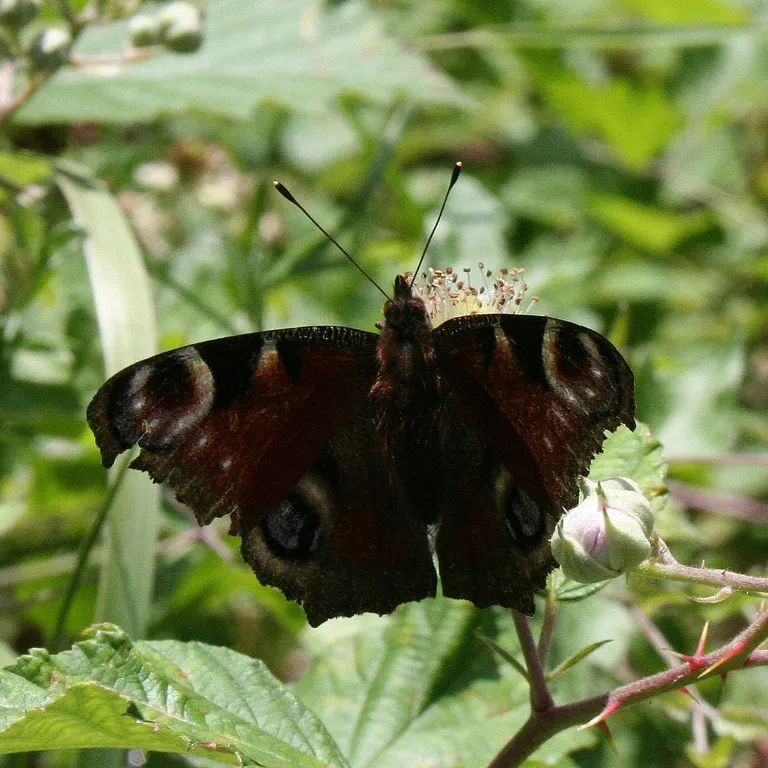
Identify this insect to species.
Aglais io
